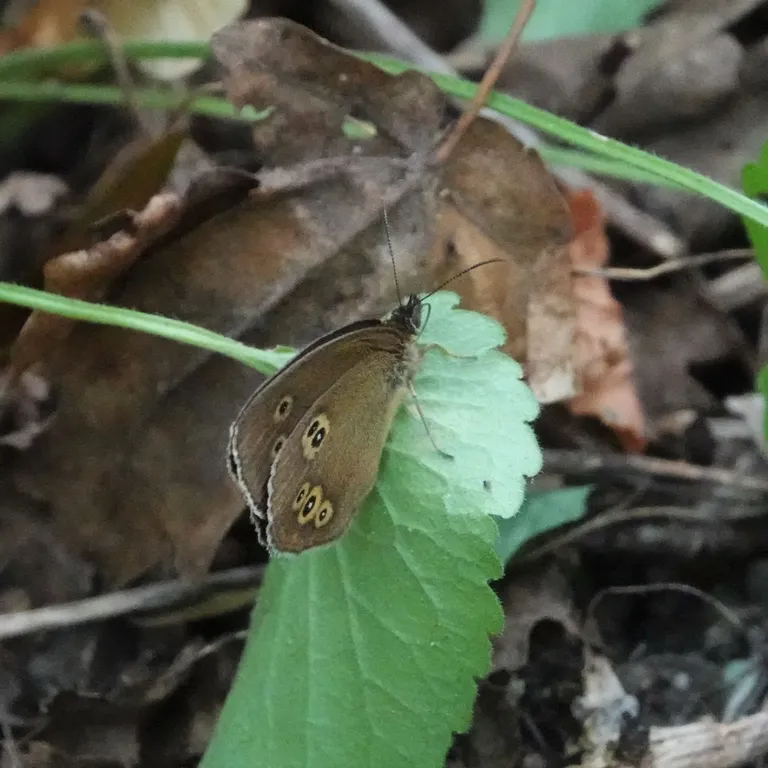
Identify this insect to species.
Aphantopus hyperantus
